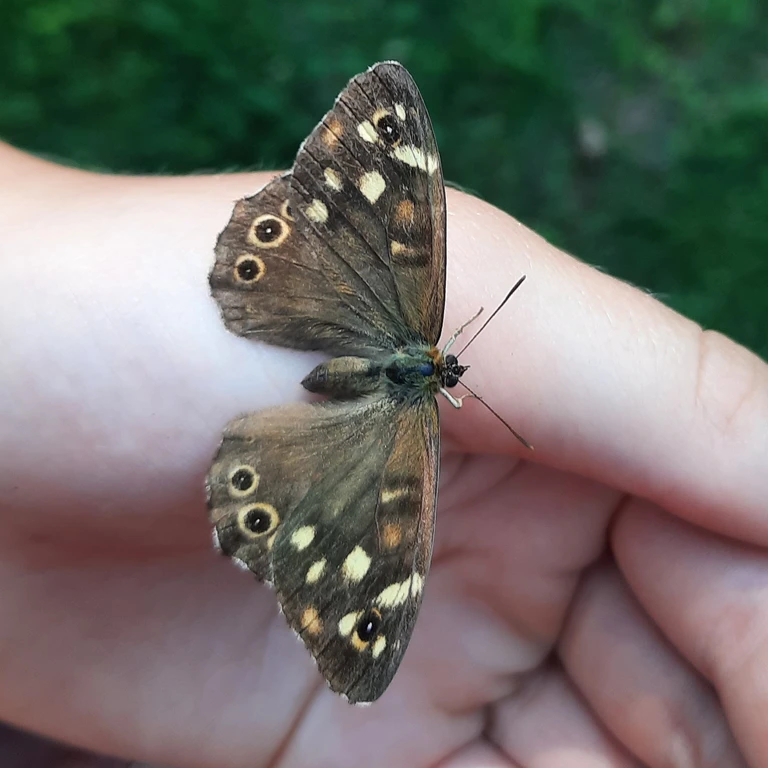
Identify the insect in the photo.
Pararge aegeria
